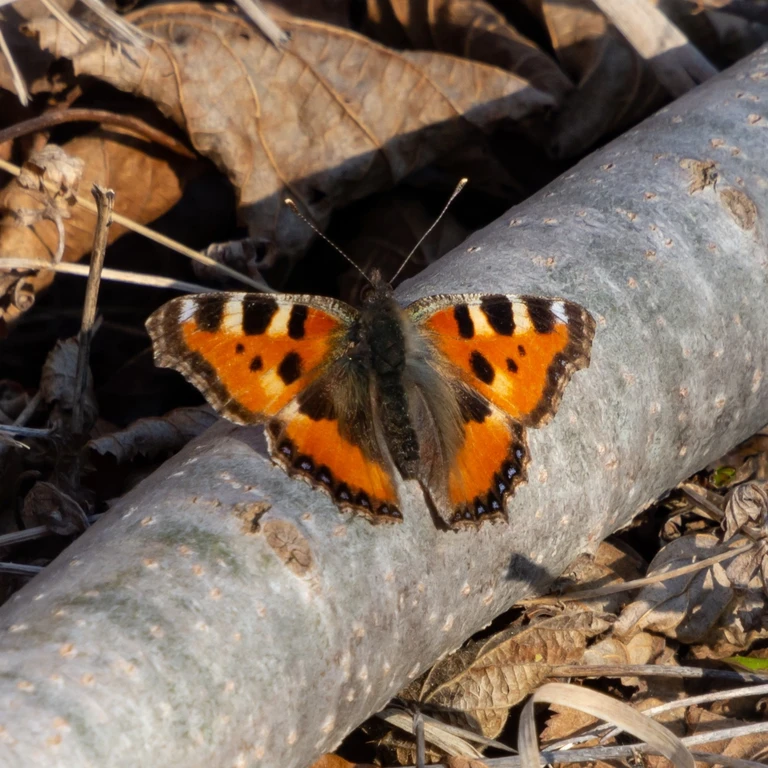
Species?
Aglais urticae
